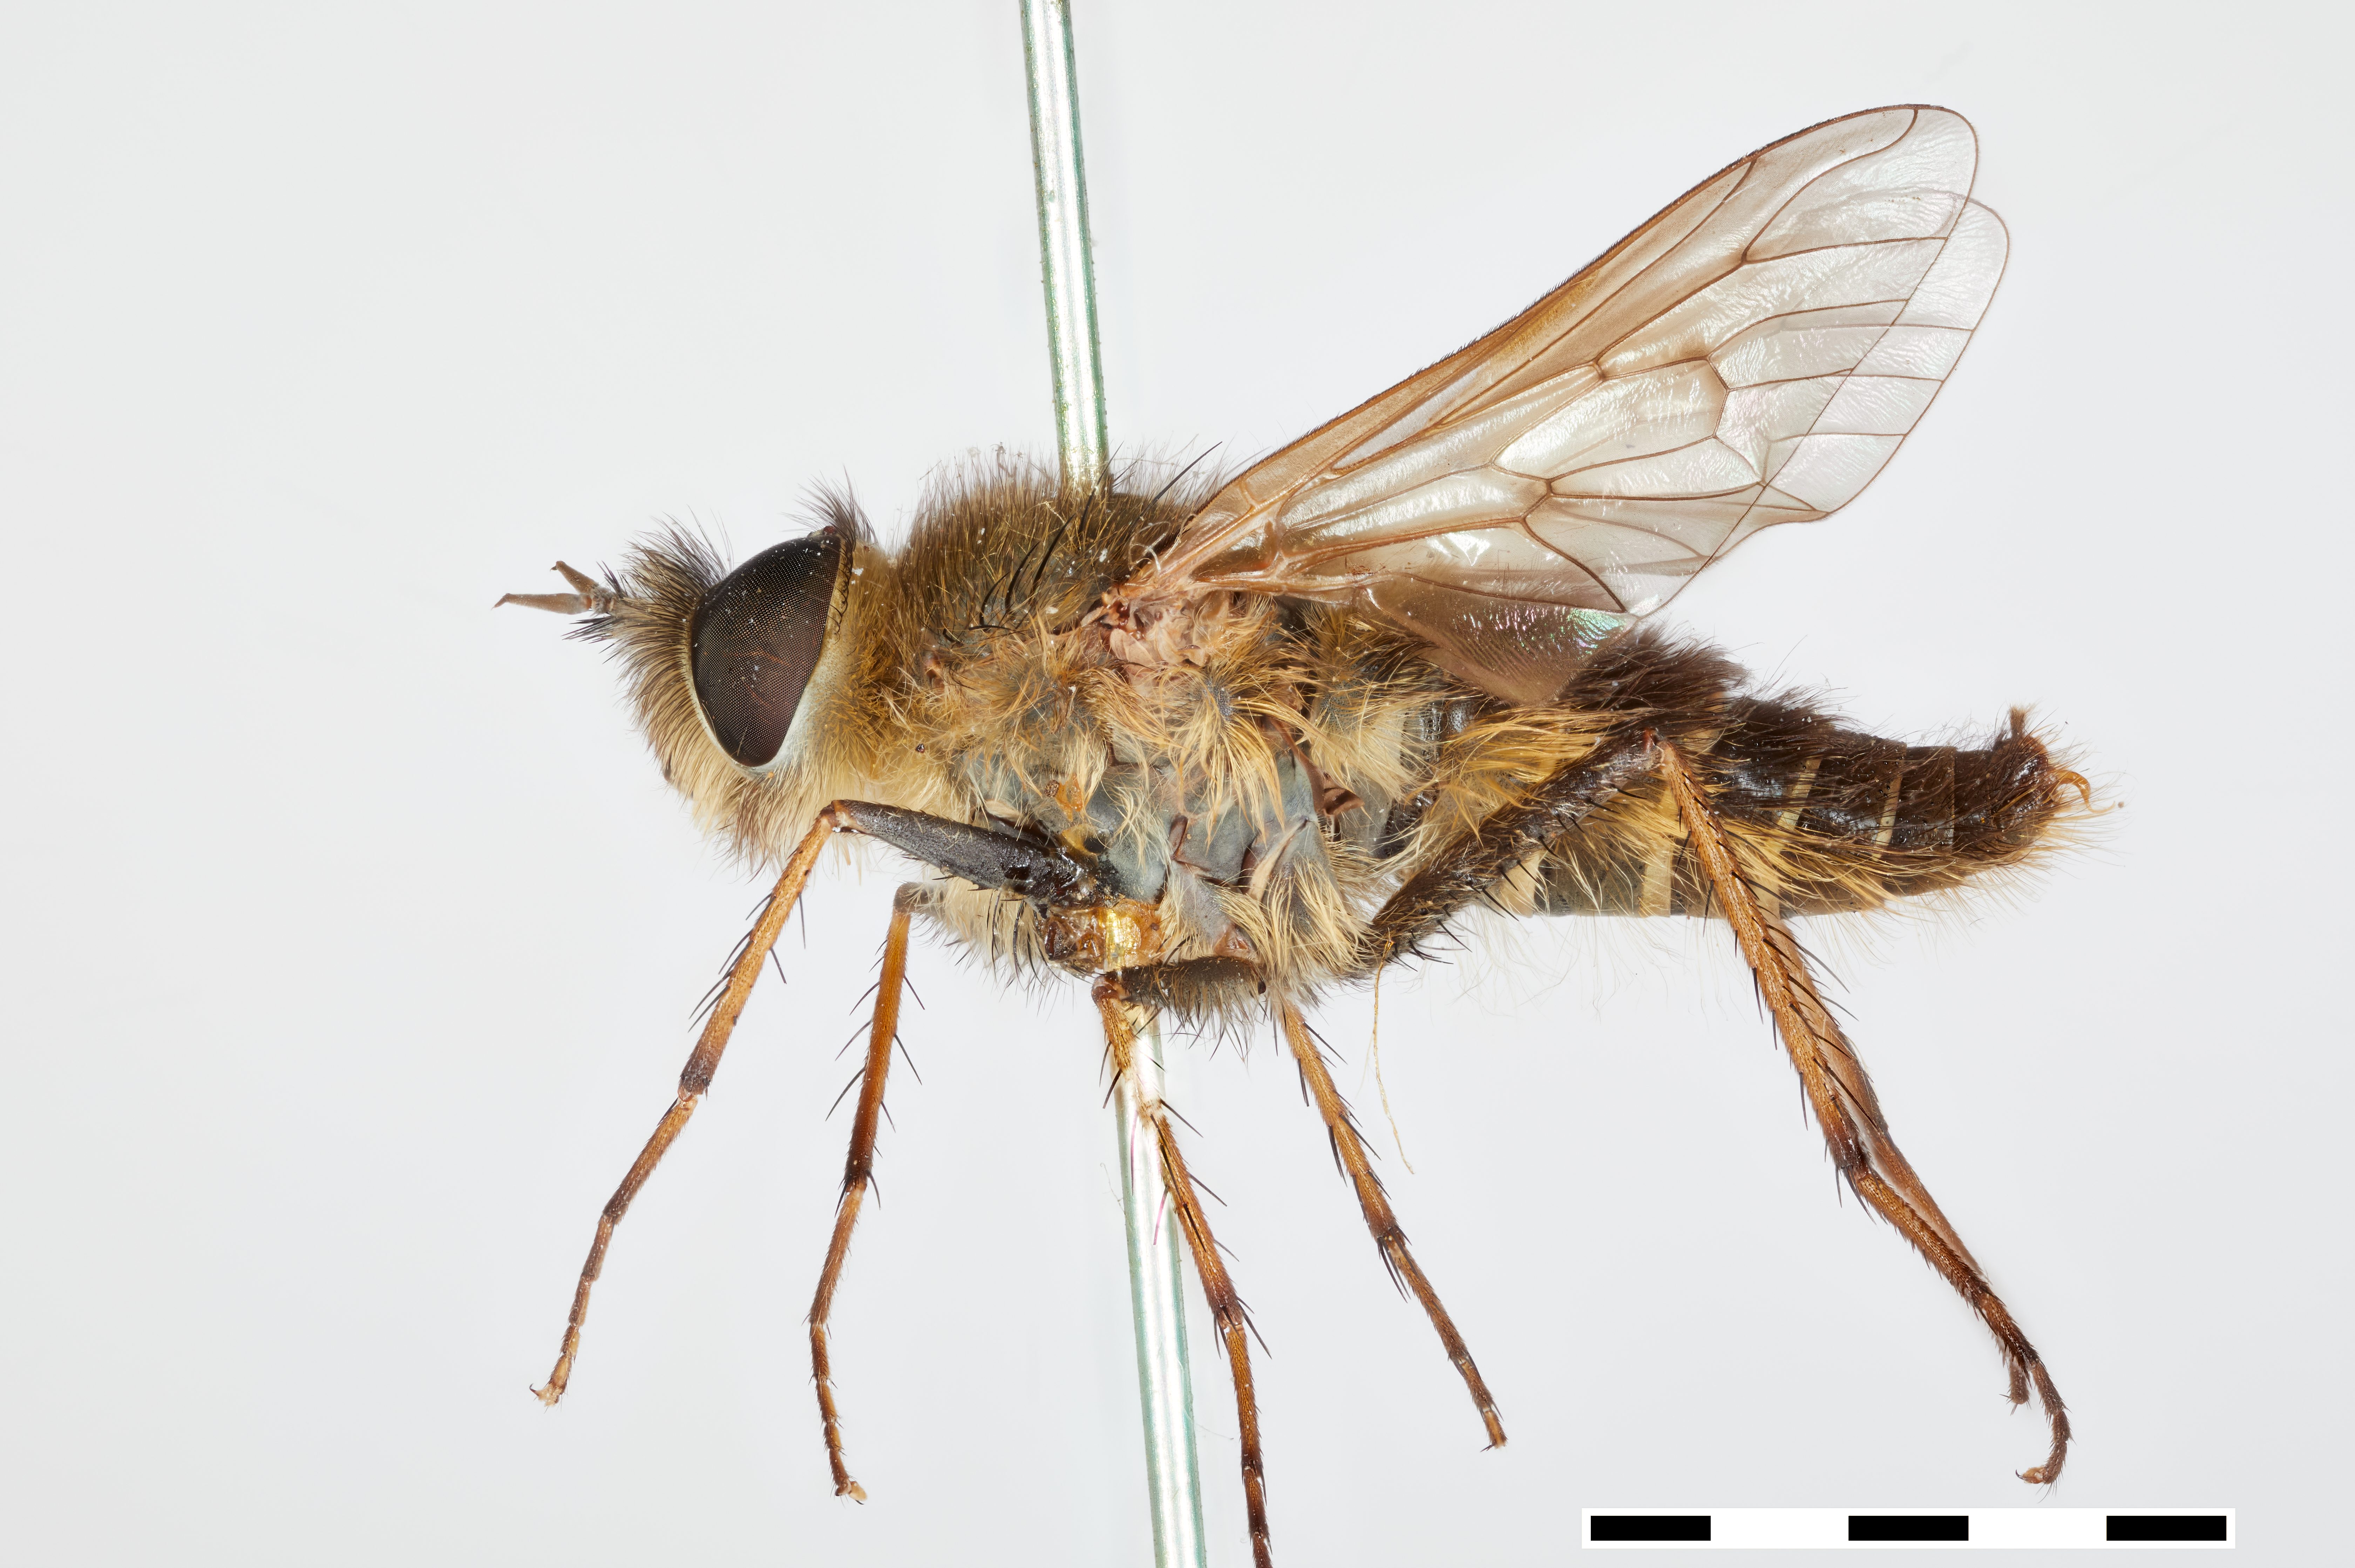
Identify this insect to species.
Thereva latistriata
